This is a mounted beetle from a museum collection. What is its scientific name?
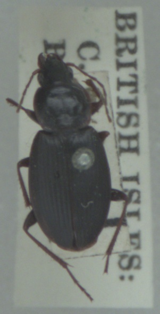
Calathus rotundicollis
